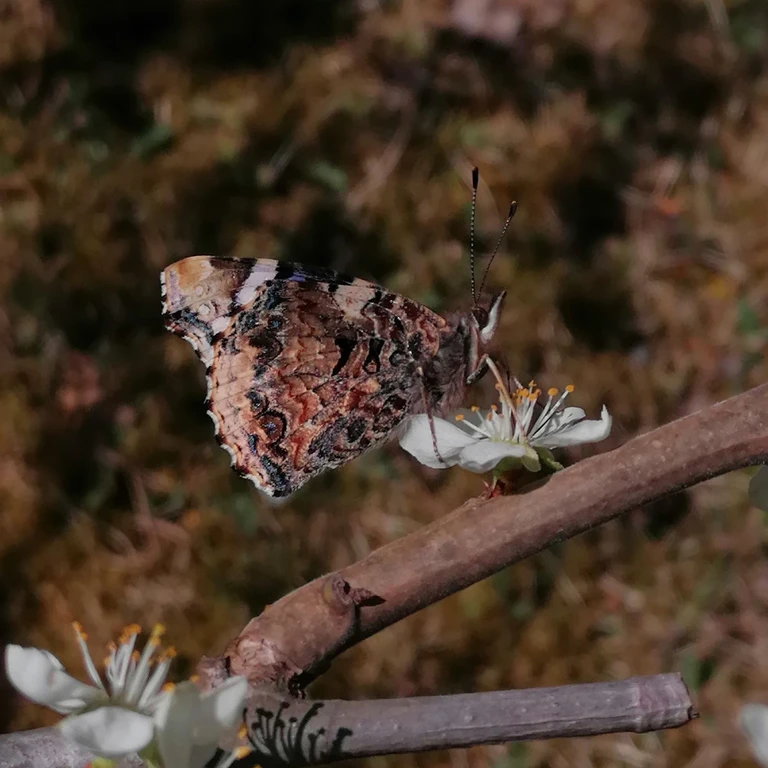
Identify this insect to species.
Vanessa atalanta
